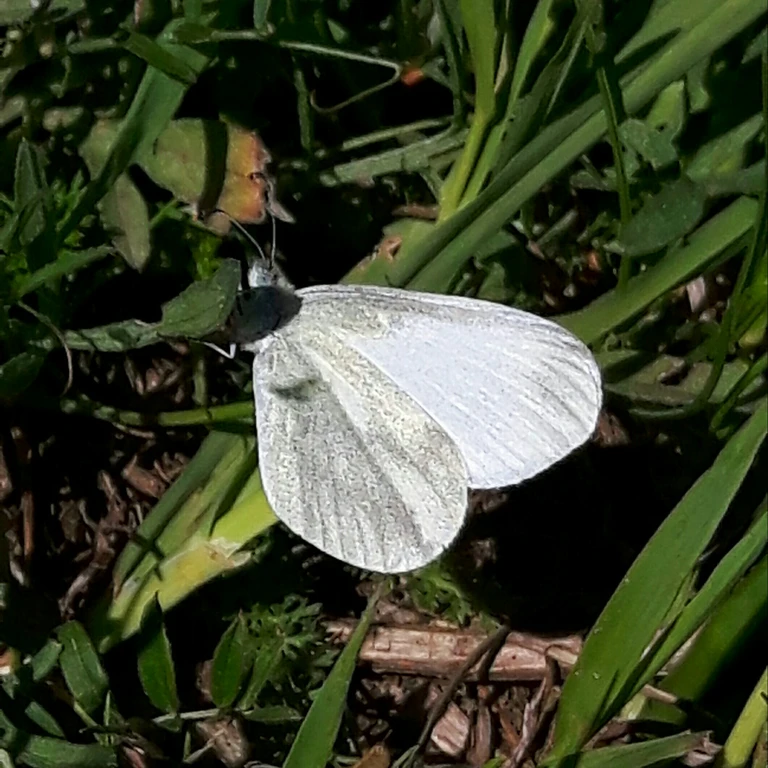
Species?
Leptidea sinapis/juvernica
